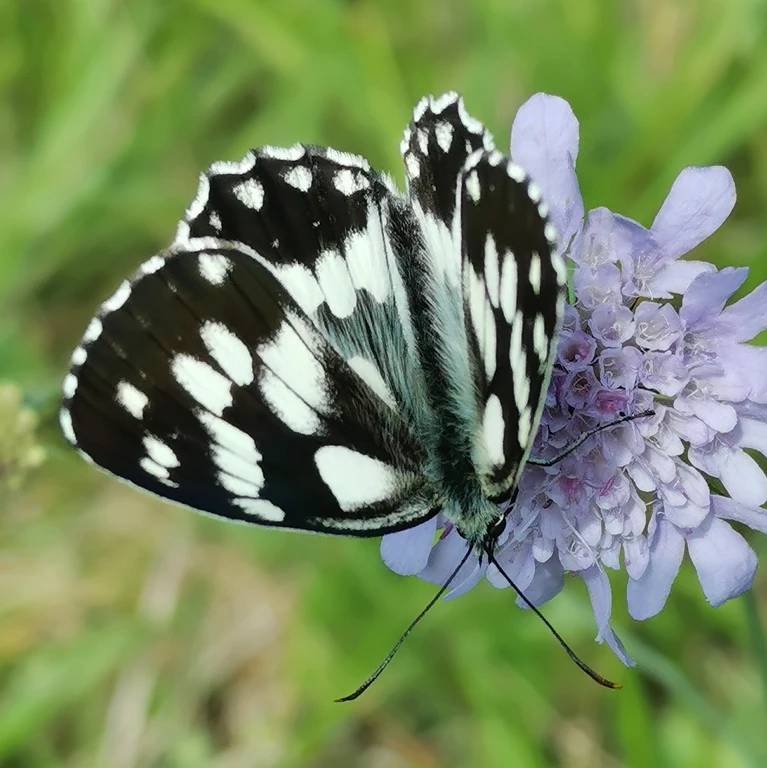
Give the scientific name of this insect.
Melanargia galathea
